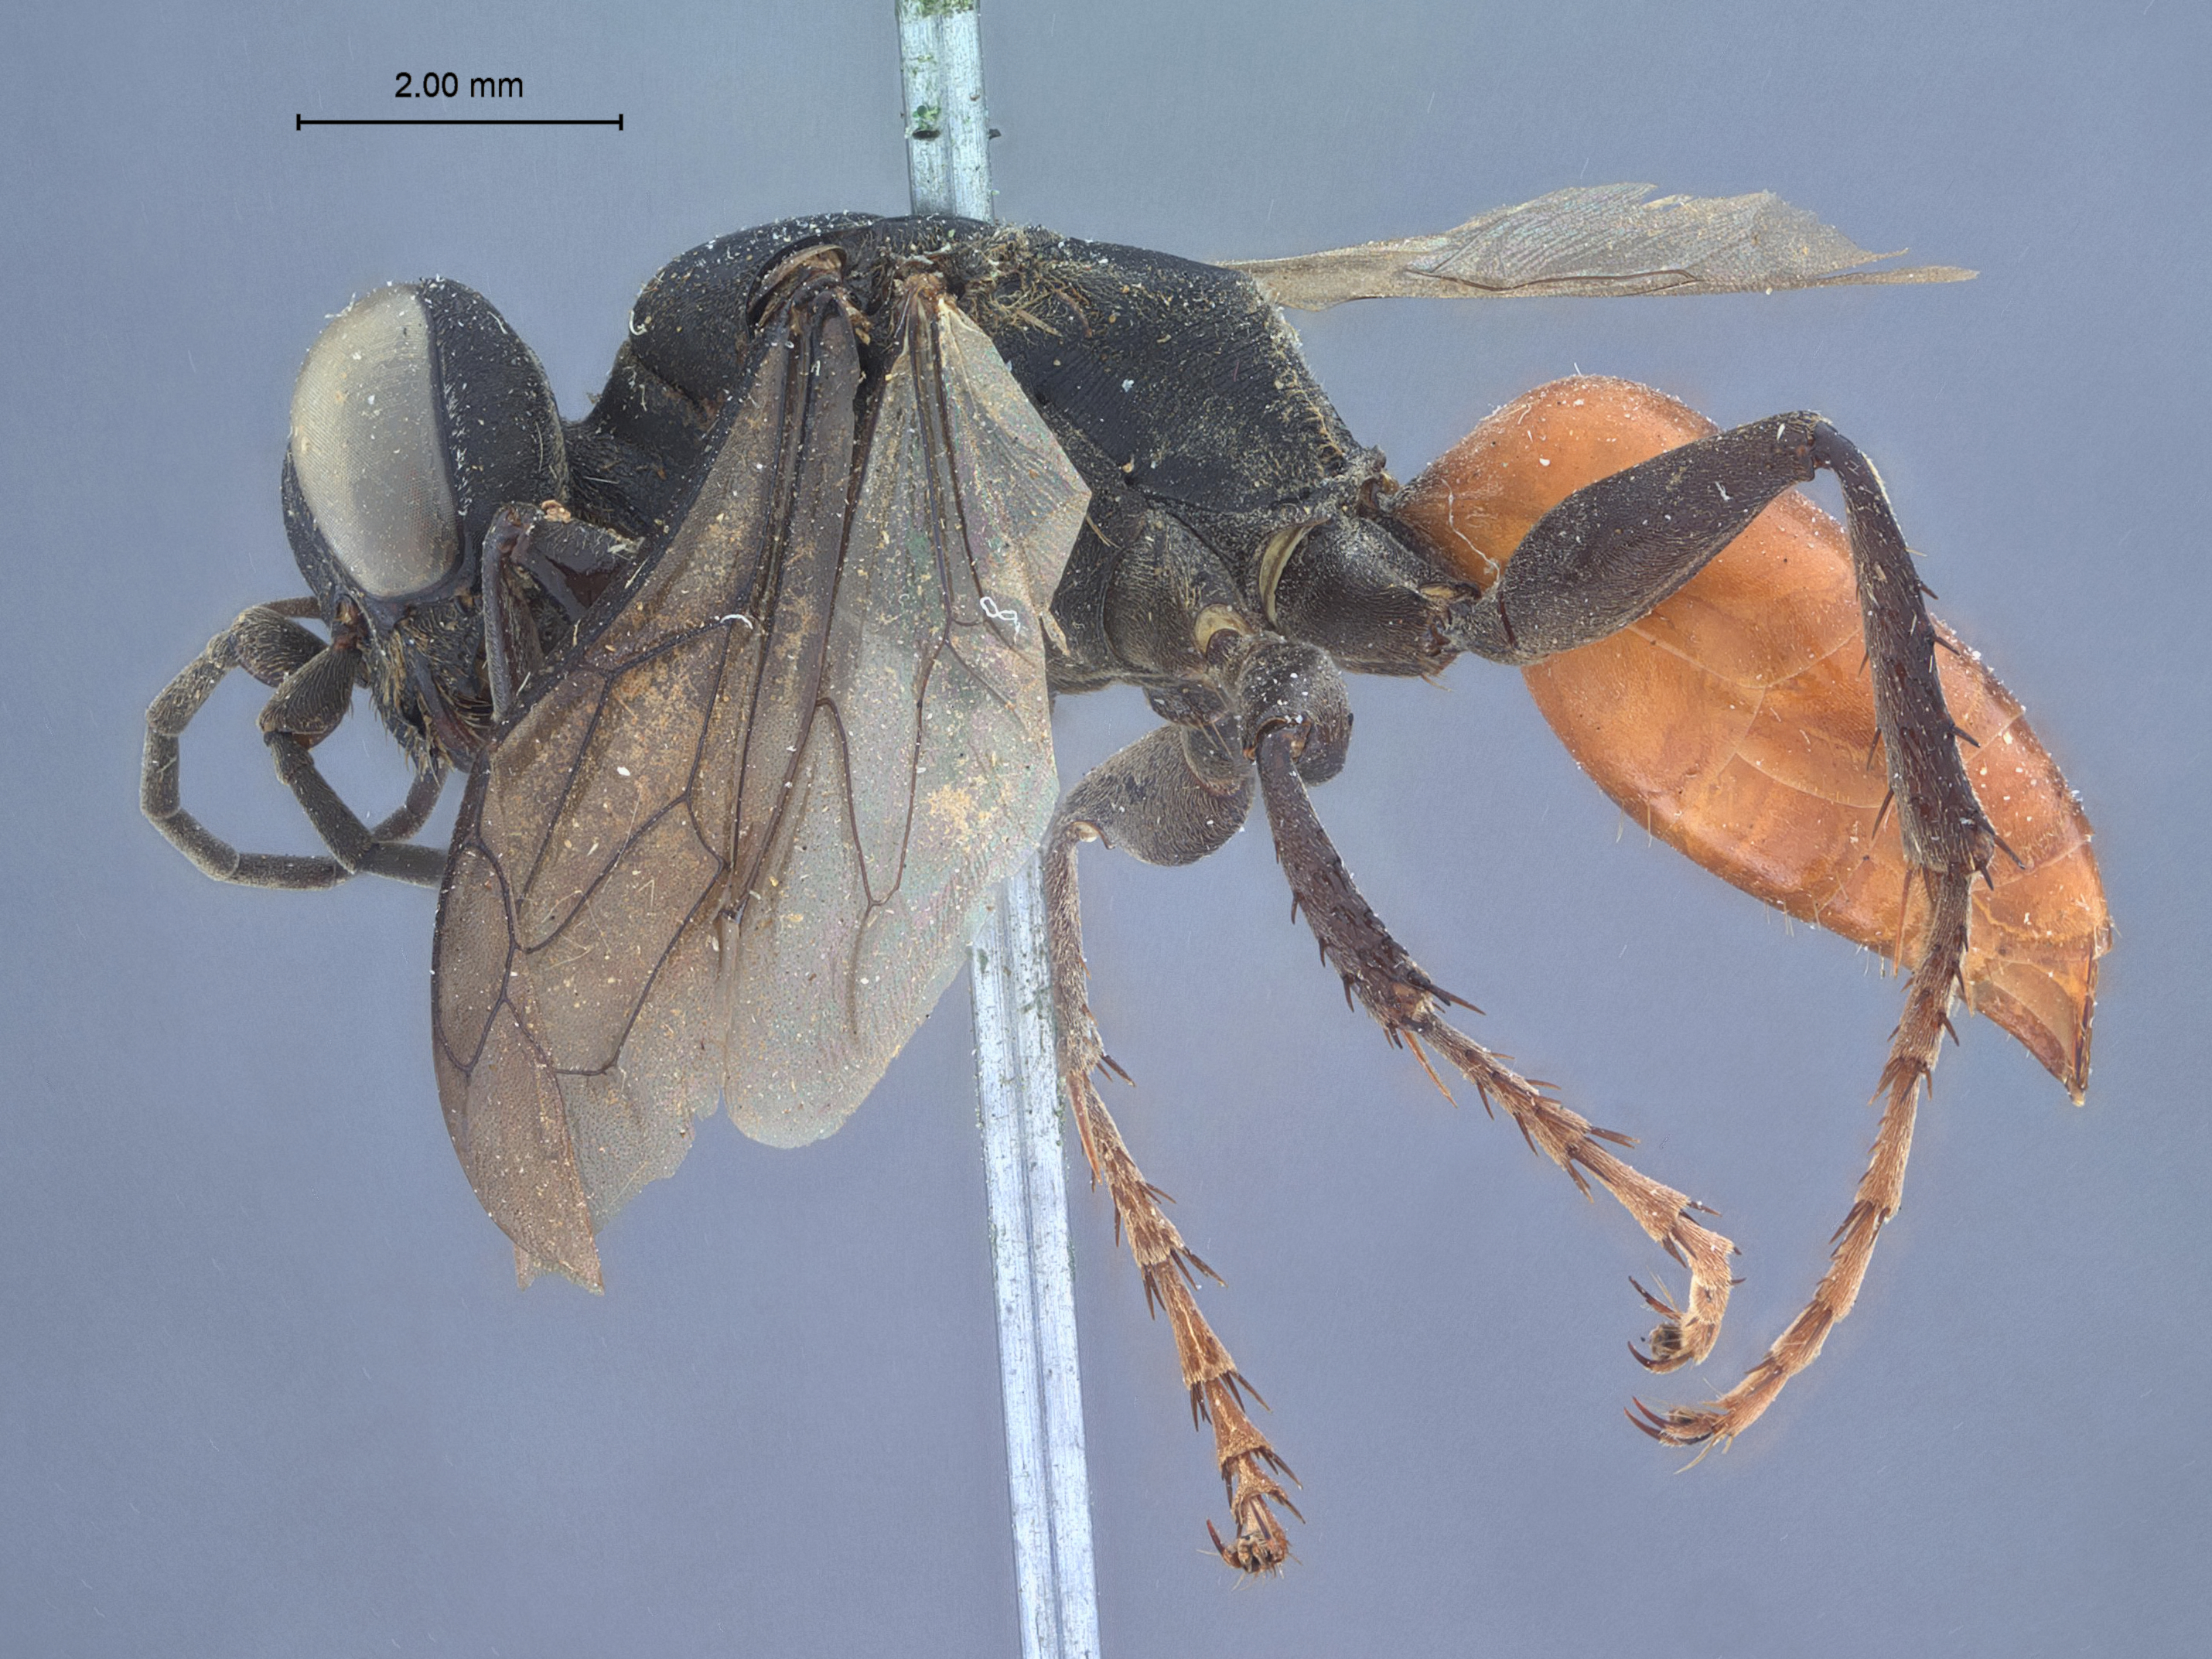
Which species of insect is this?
Ancistromma dolosa
